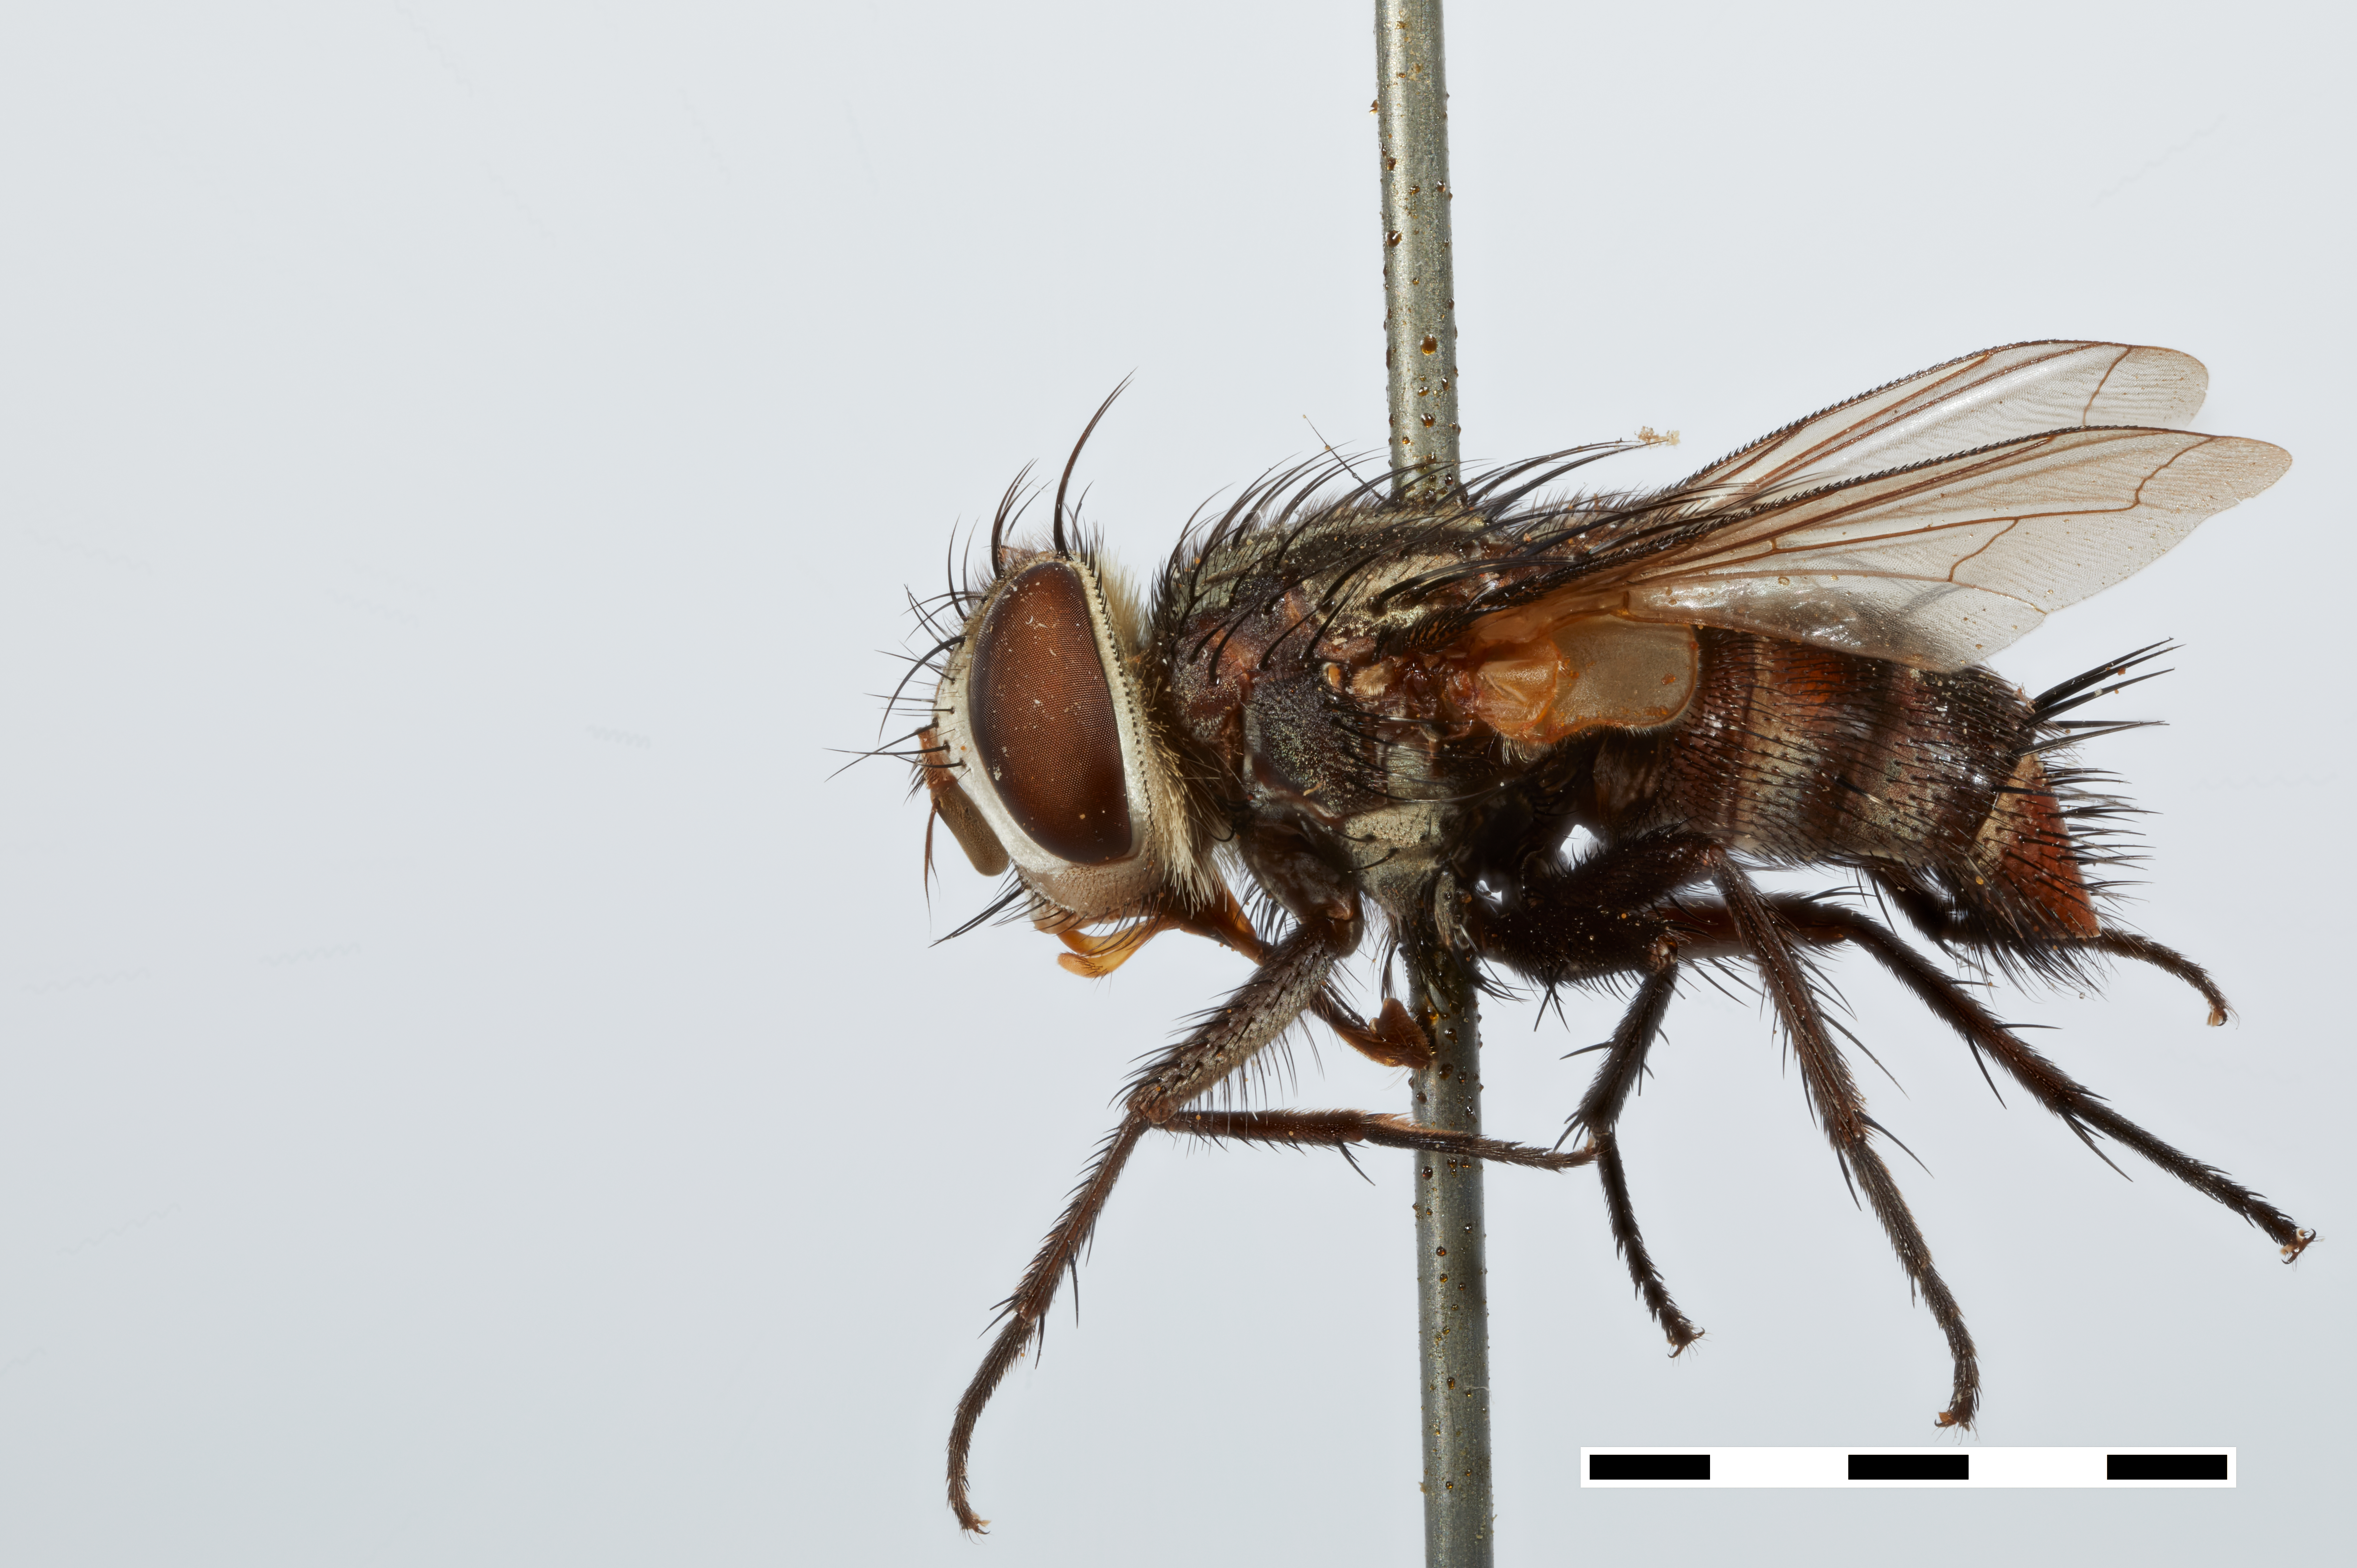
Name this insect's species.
Siphosturmiopsis rafaeli
